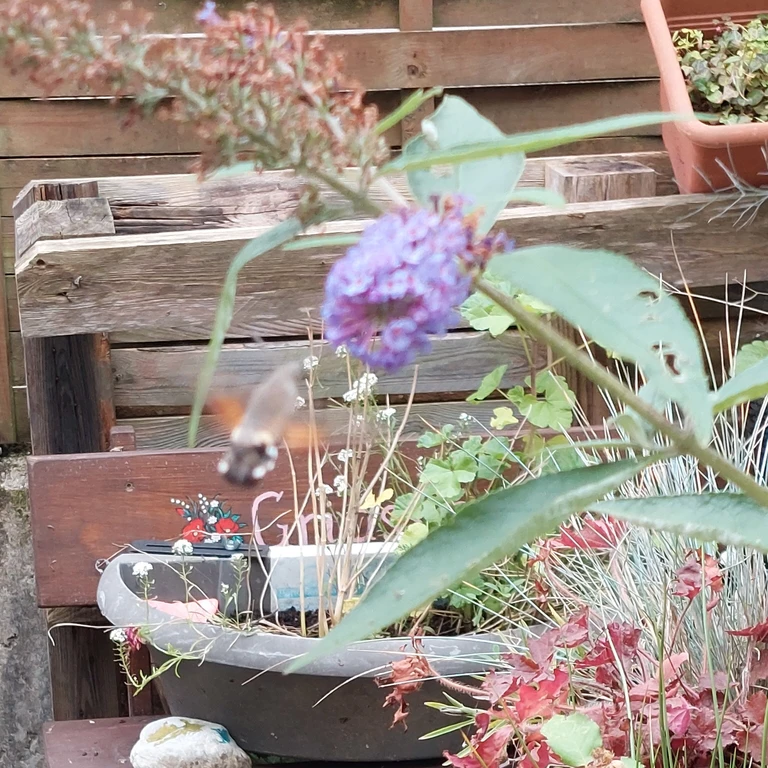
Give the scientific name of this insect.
Macroglossum stellatarum
